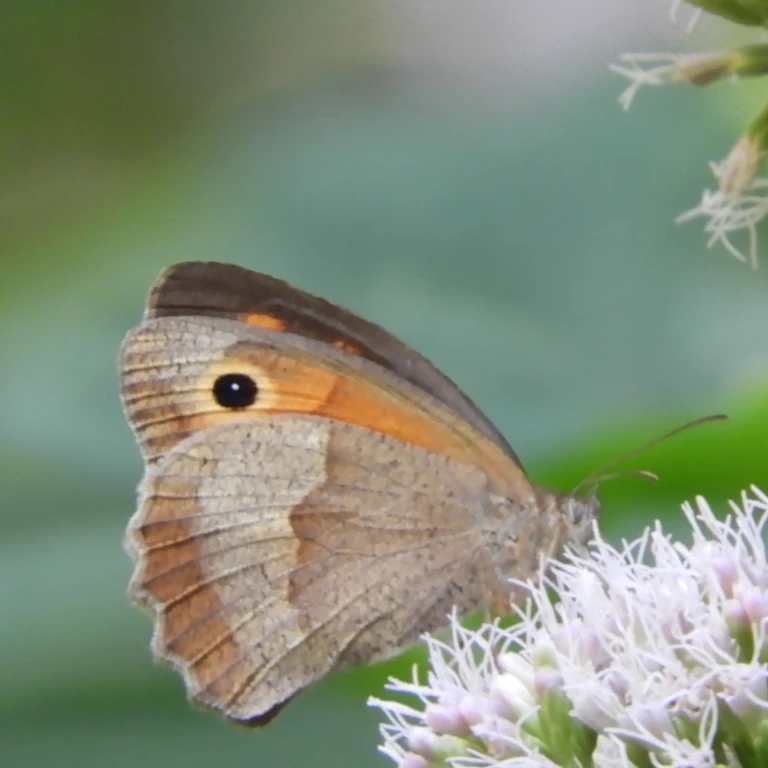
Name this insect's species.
Maniola jurtina
